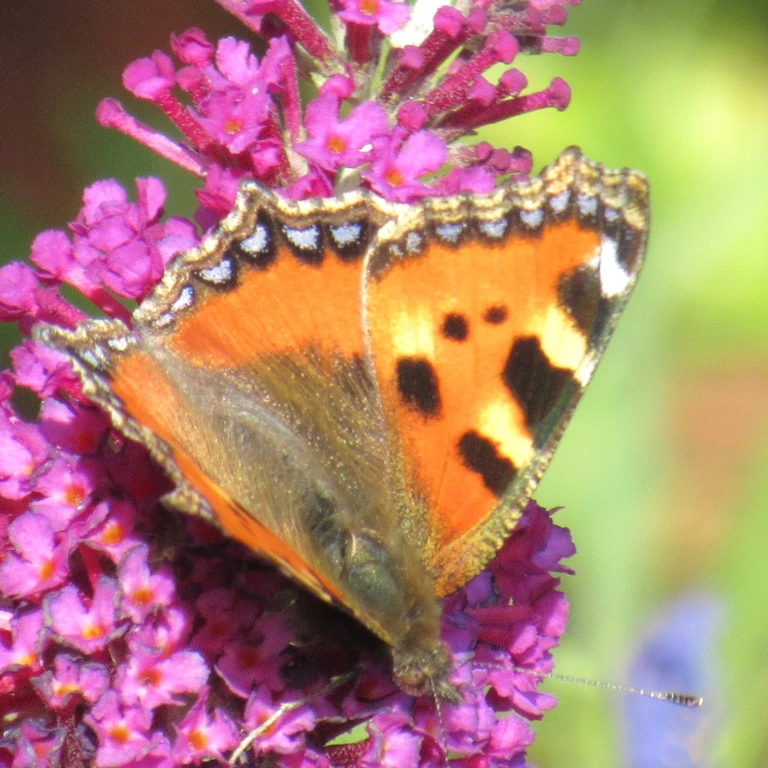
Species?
Aglais urticae
